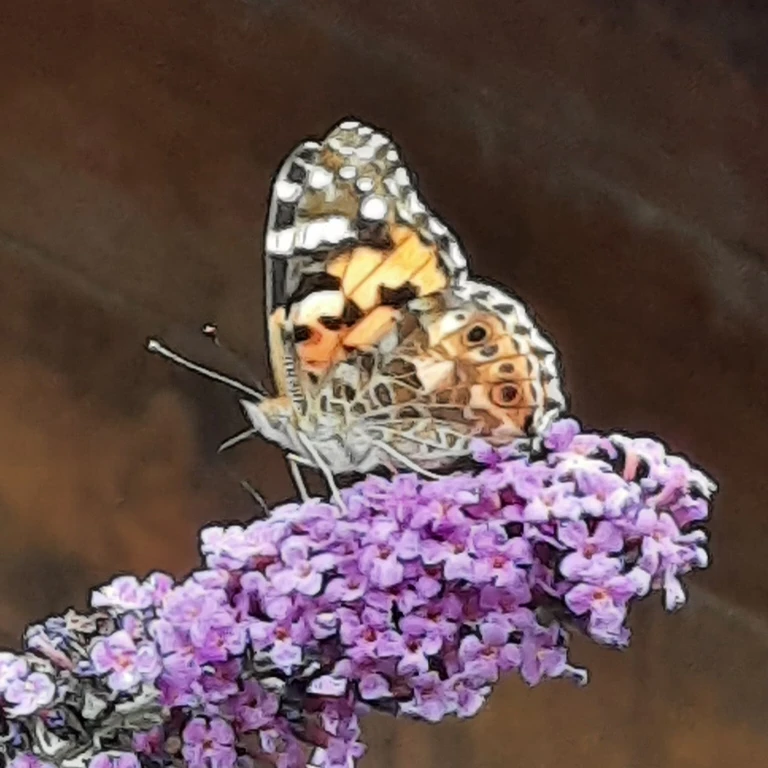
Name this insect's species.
Vanessa cardui
